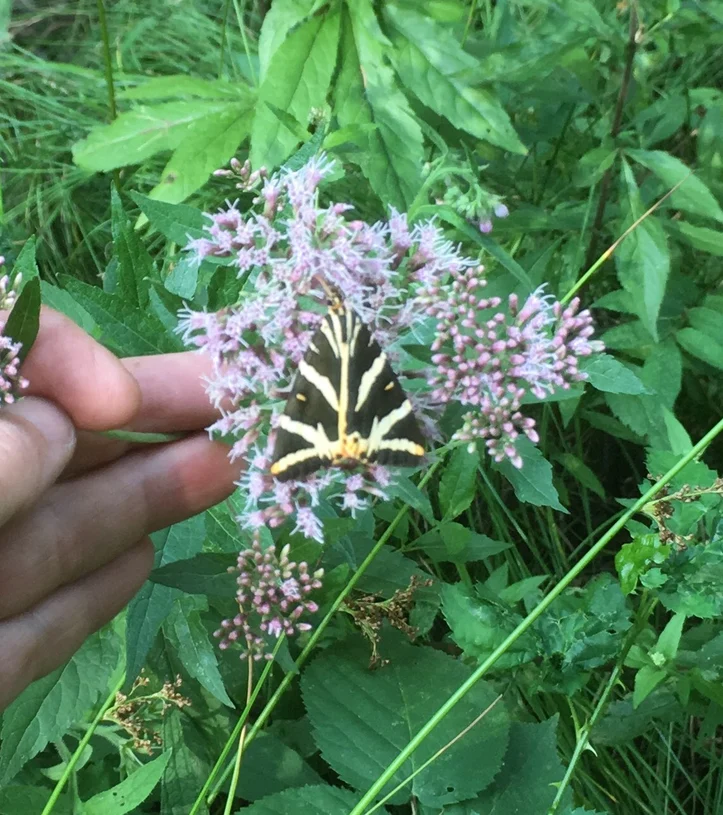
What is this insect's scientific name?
Euplagia quadripunctaria
